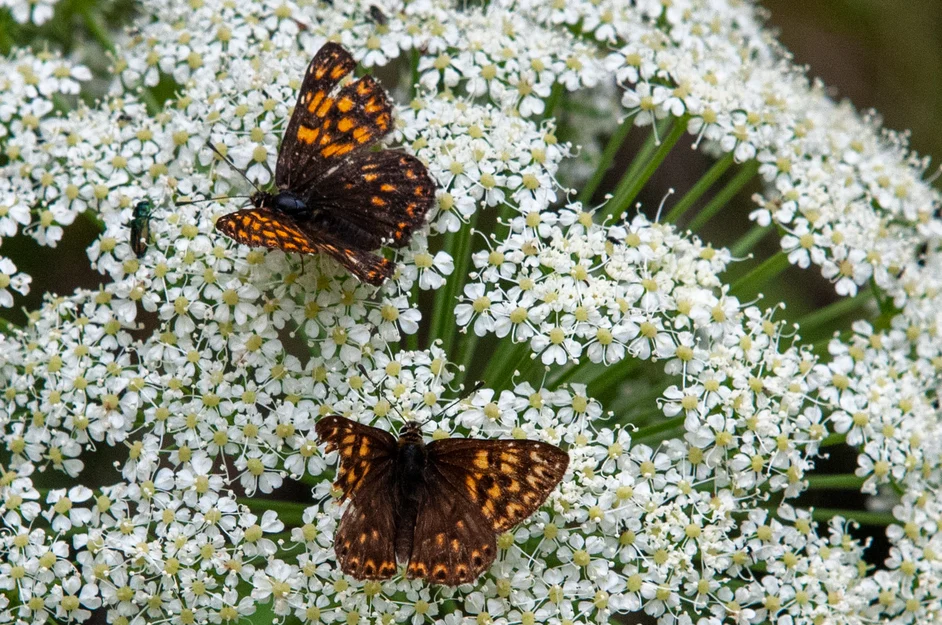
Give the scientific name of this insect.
Hamearis lucina
